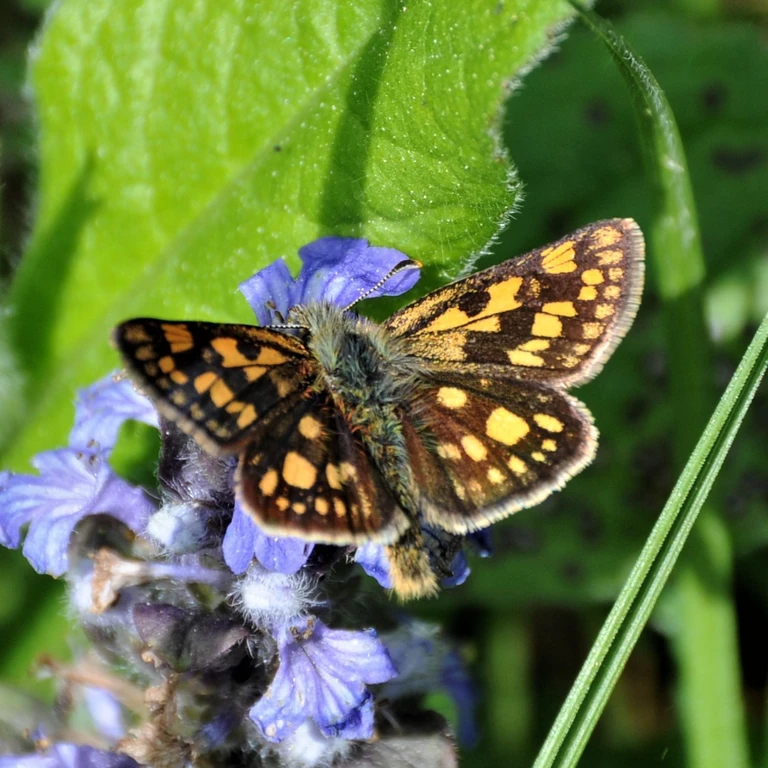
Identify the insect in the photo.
Carterocephalus palaemon
